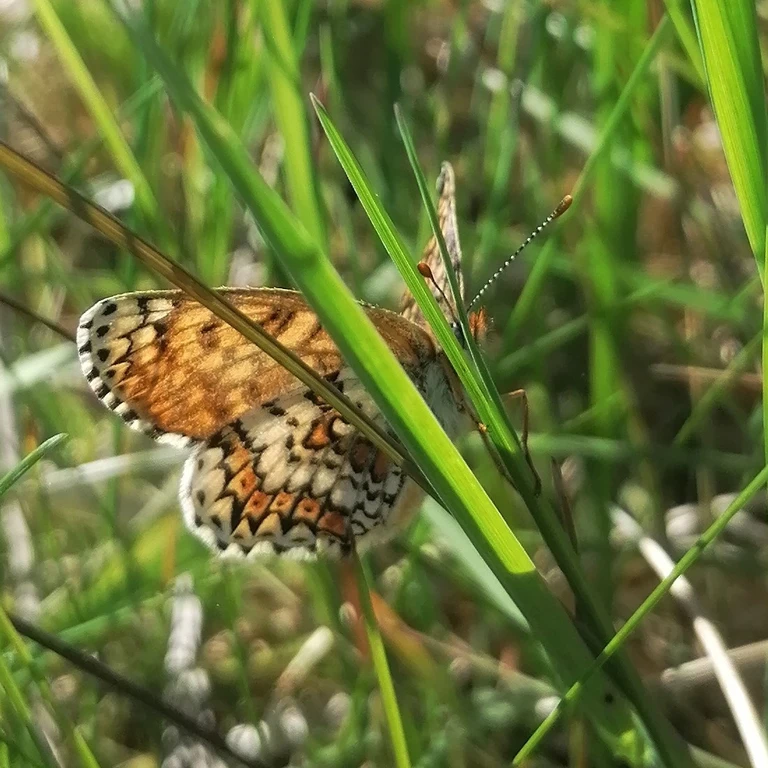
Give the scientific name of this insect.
Melitaea cinxia
